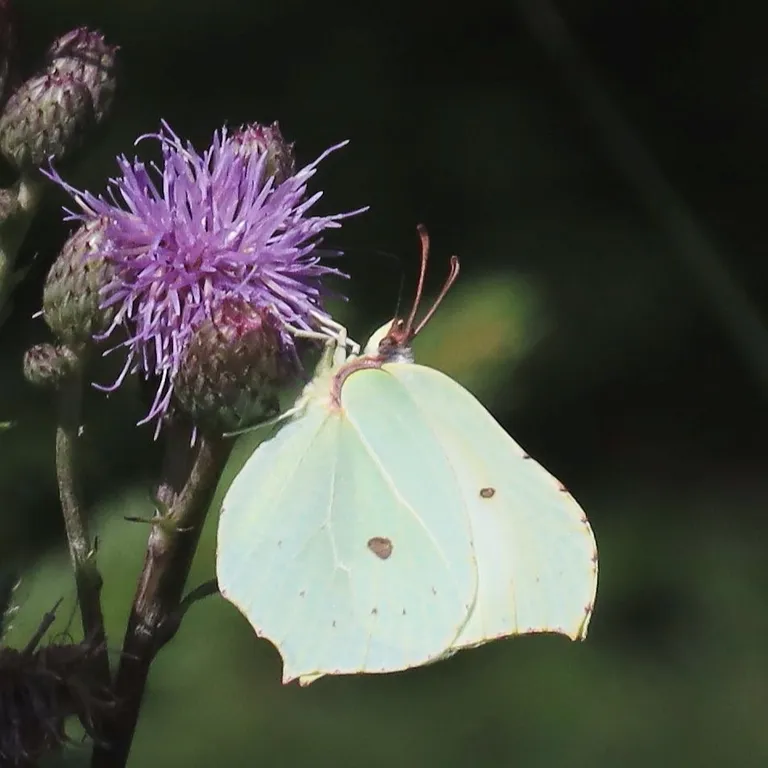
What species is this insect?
Gonepteryx rhamni
